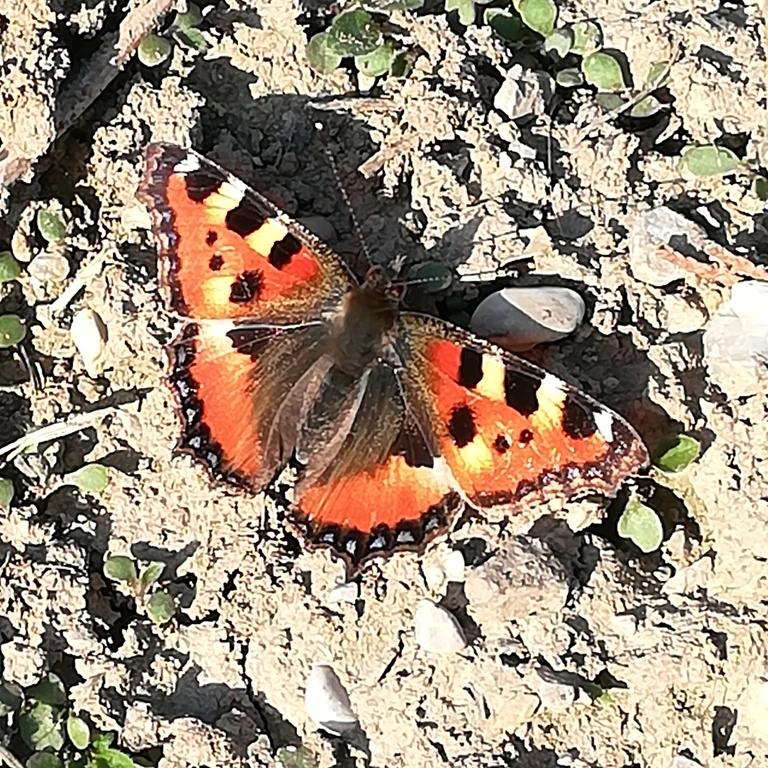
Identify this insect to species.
Aglais urticae
